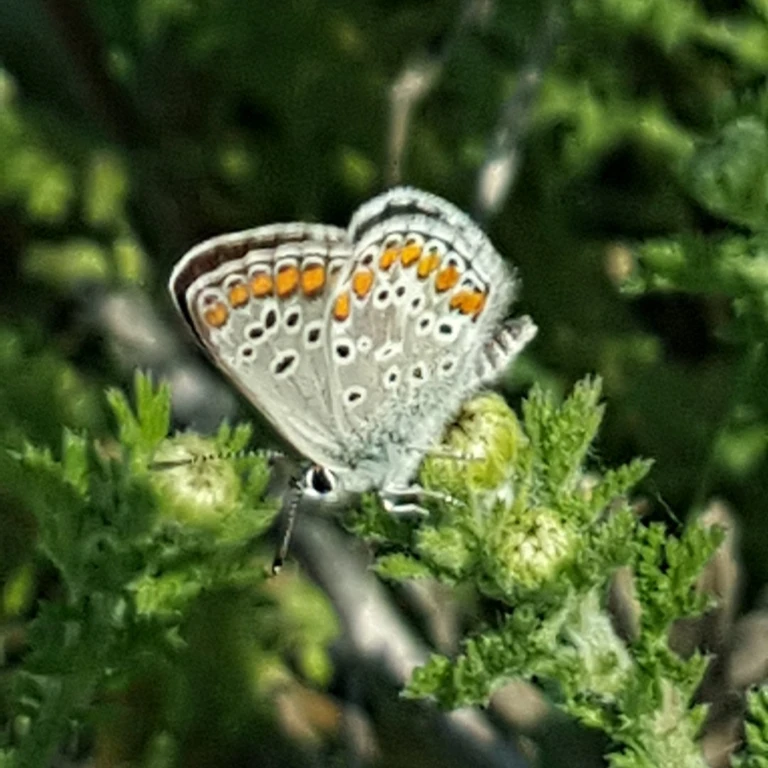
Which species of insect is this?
Aricia agestis/artaxerxes
